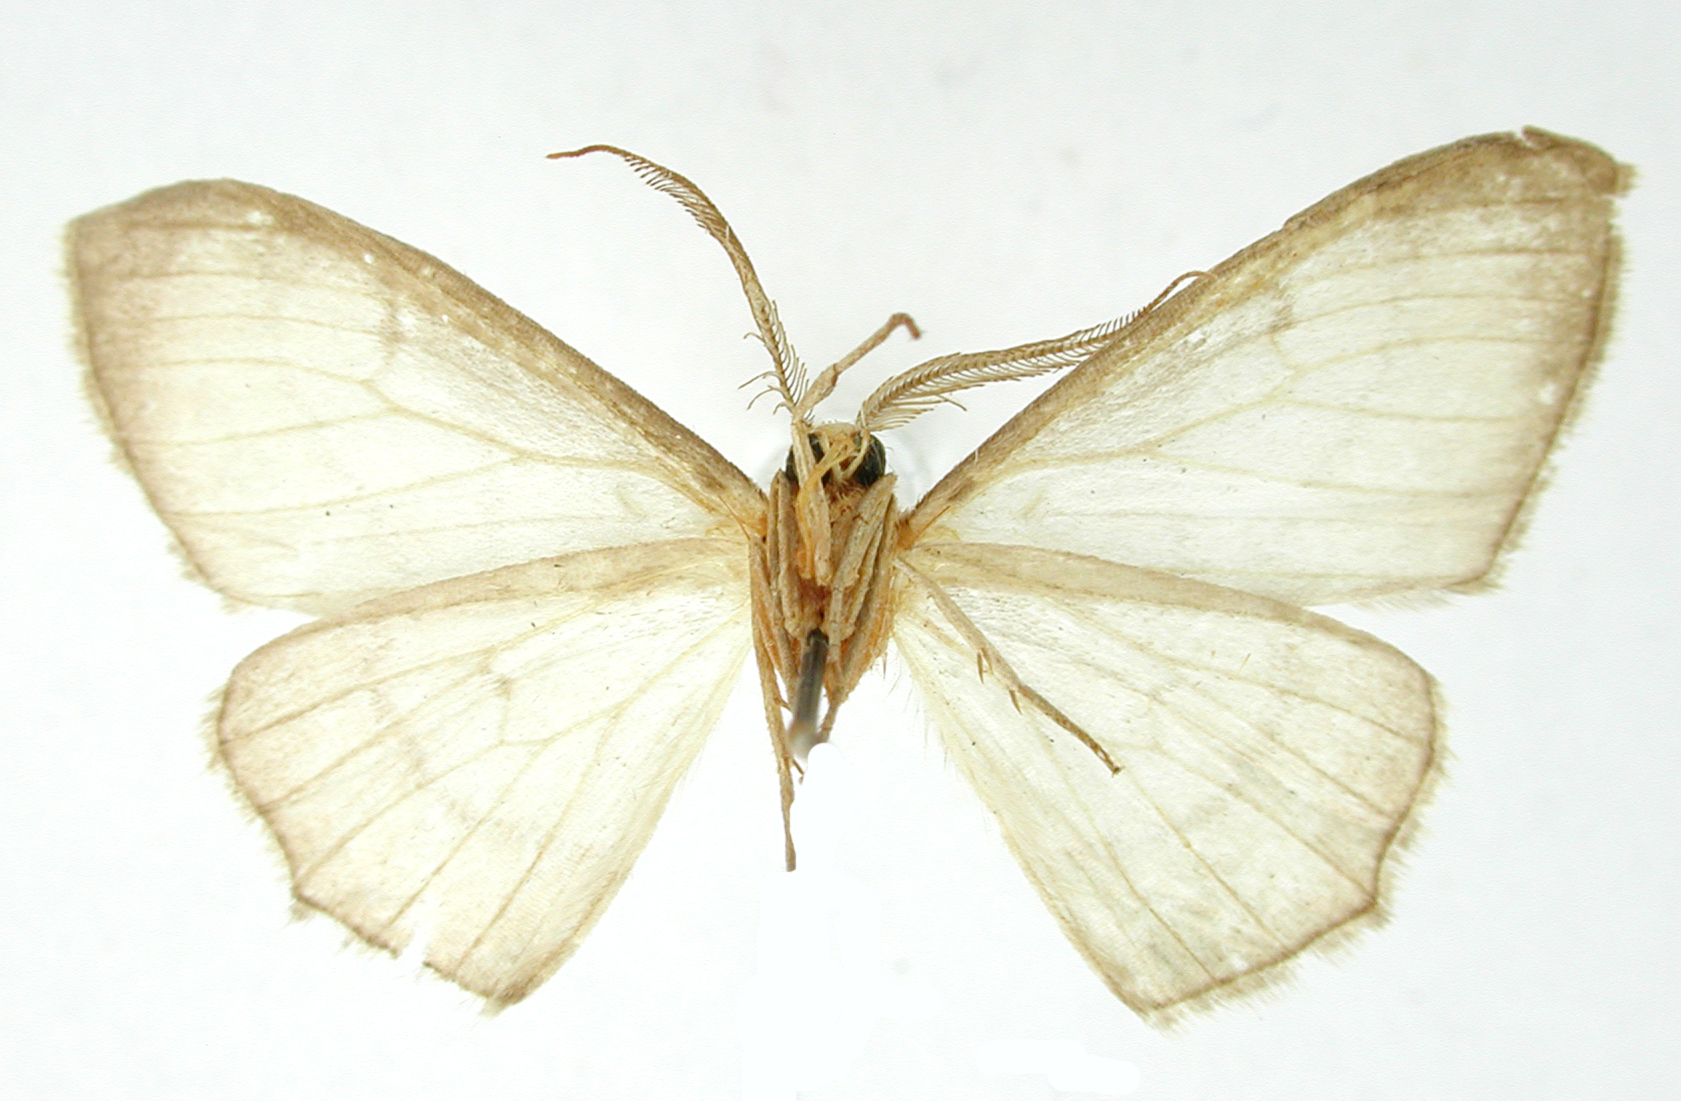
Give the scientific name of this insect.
Nipteria differens
